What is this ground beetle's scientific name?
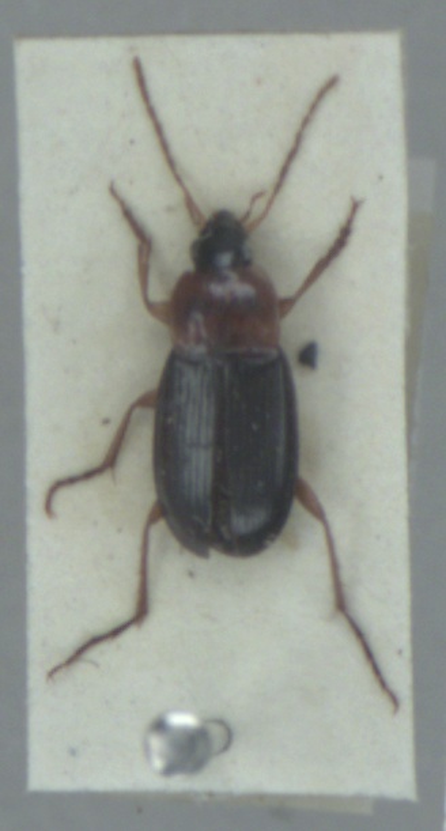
Calathus melanocephalus
